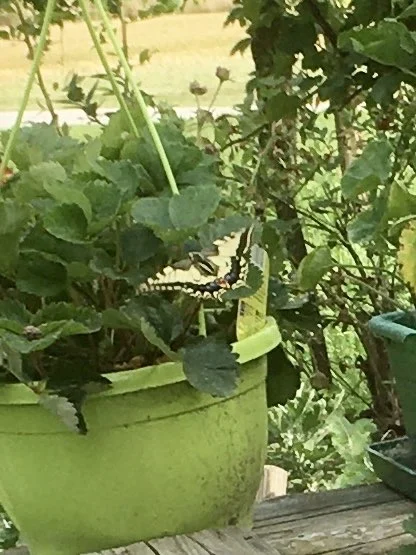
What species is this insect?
Papilio machaon
